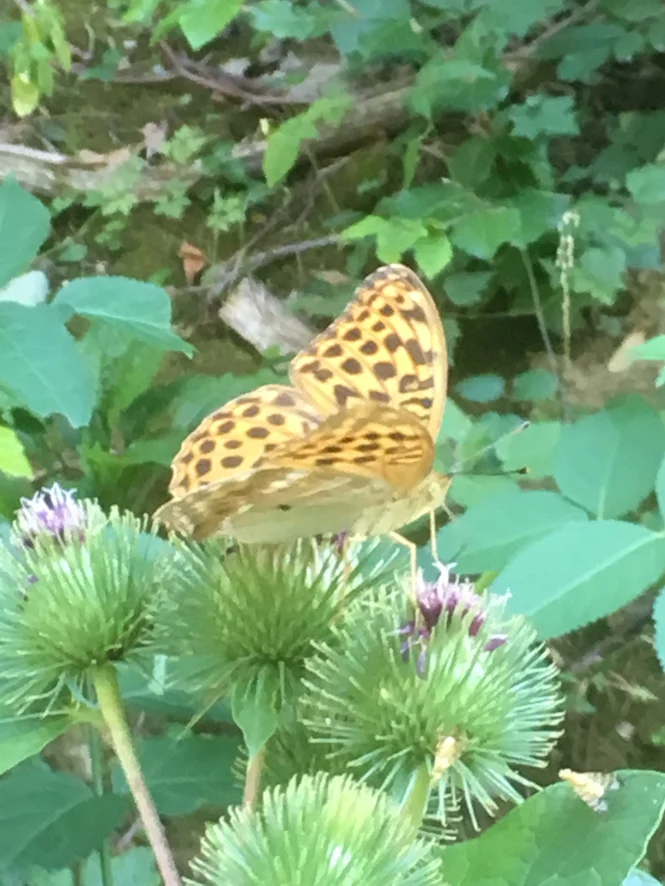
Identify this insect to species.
Argynnis paphia
